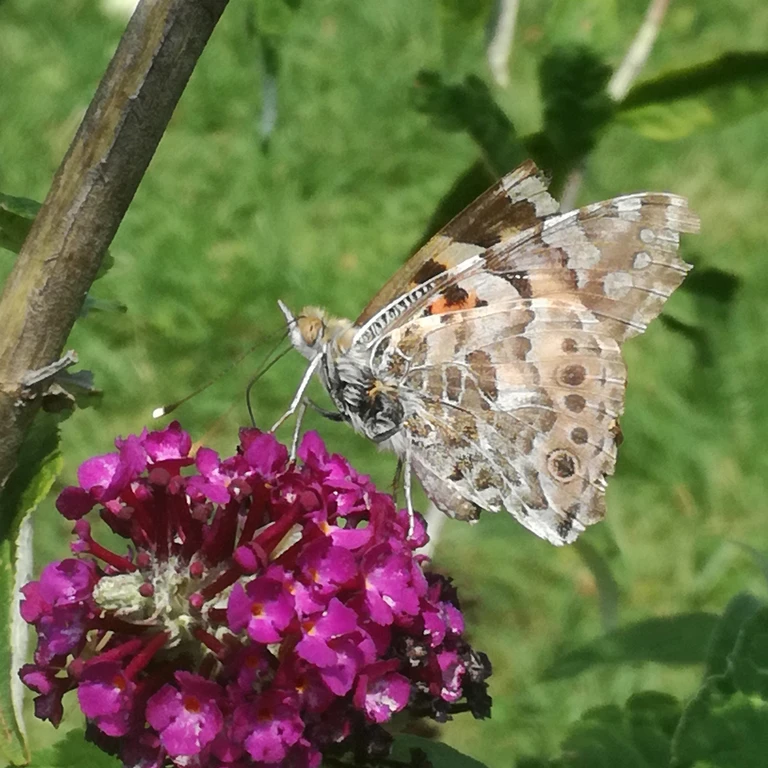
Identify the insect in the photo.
Vanessa cardui
